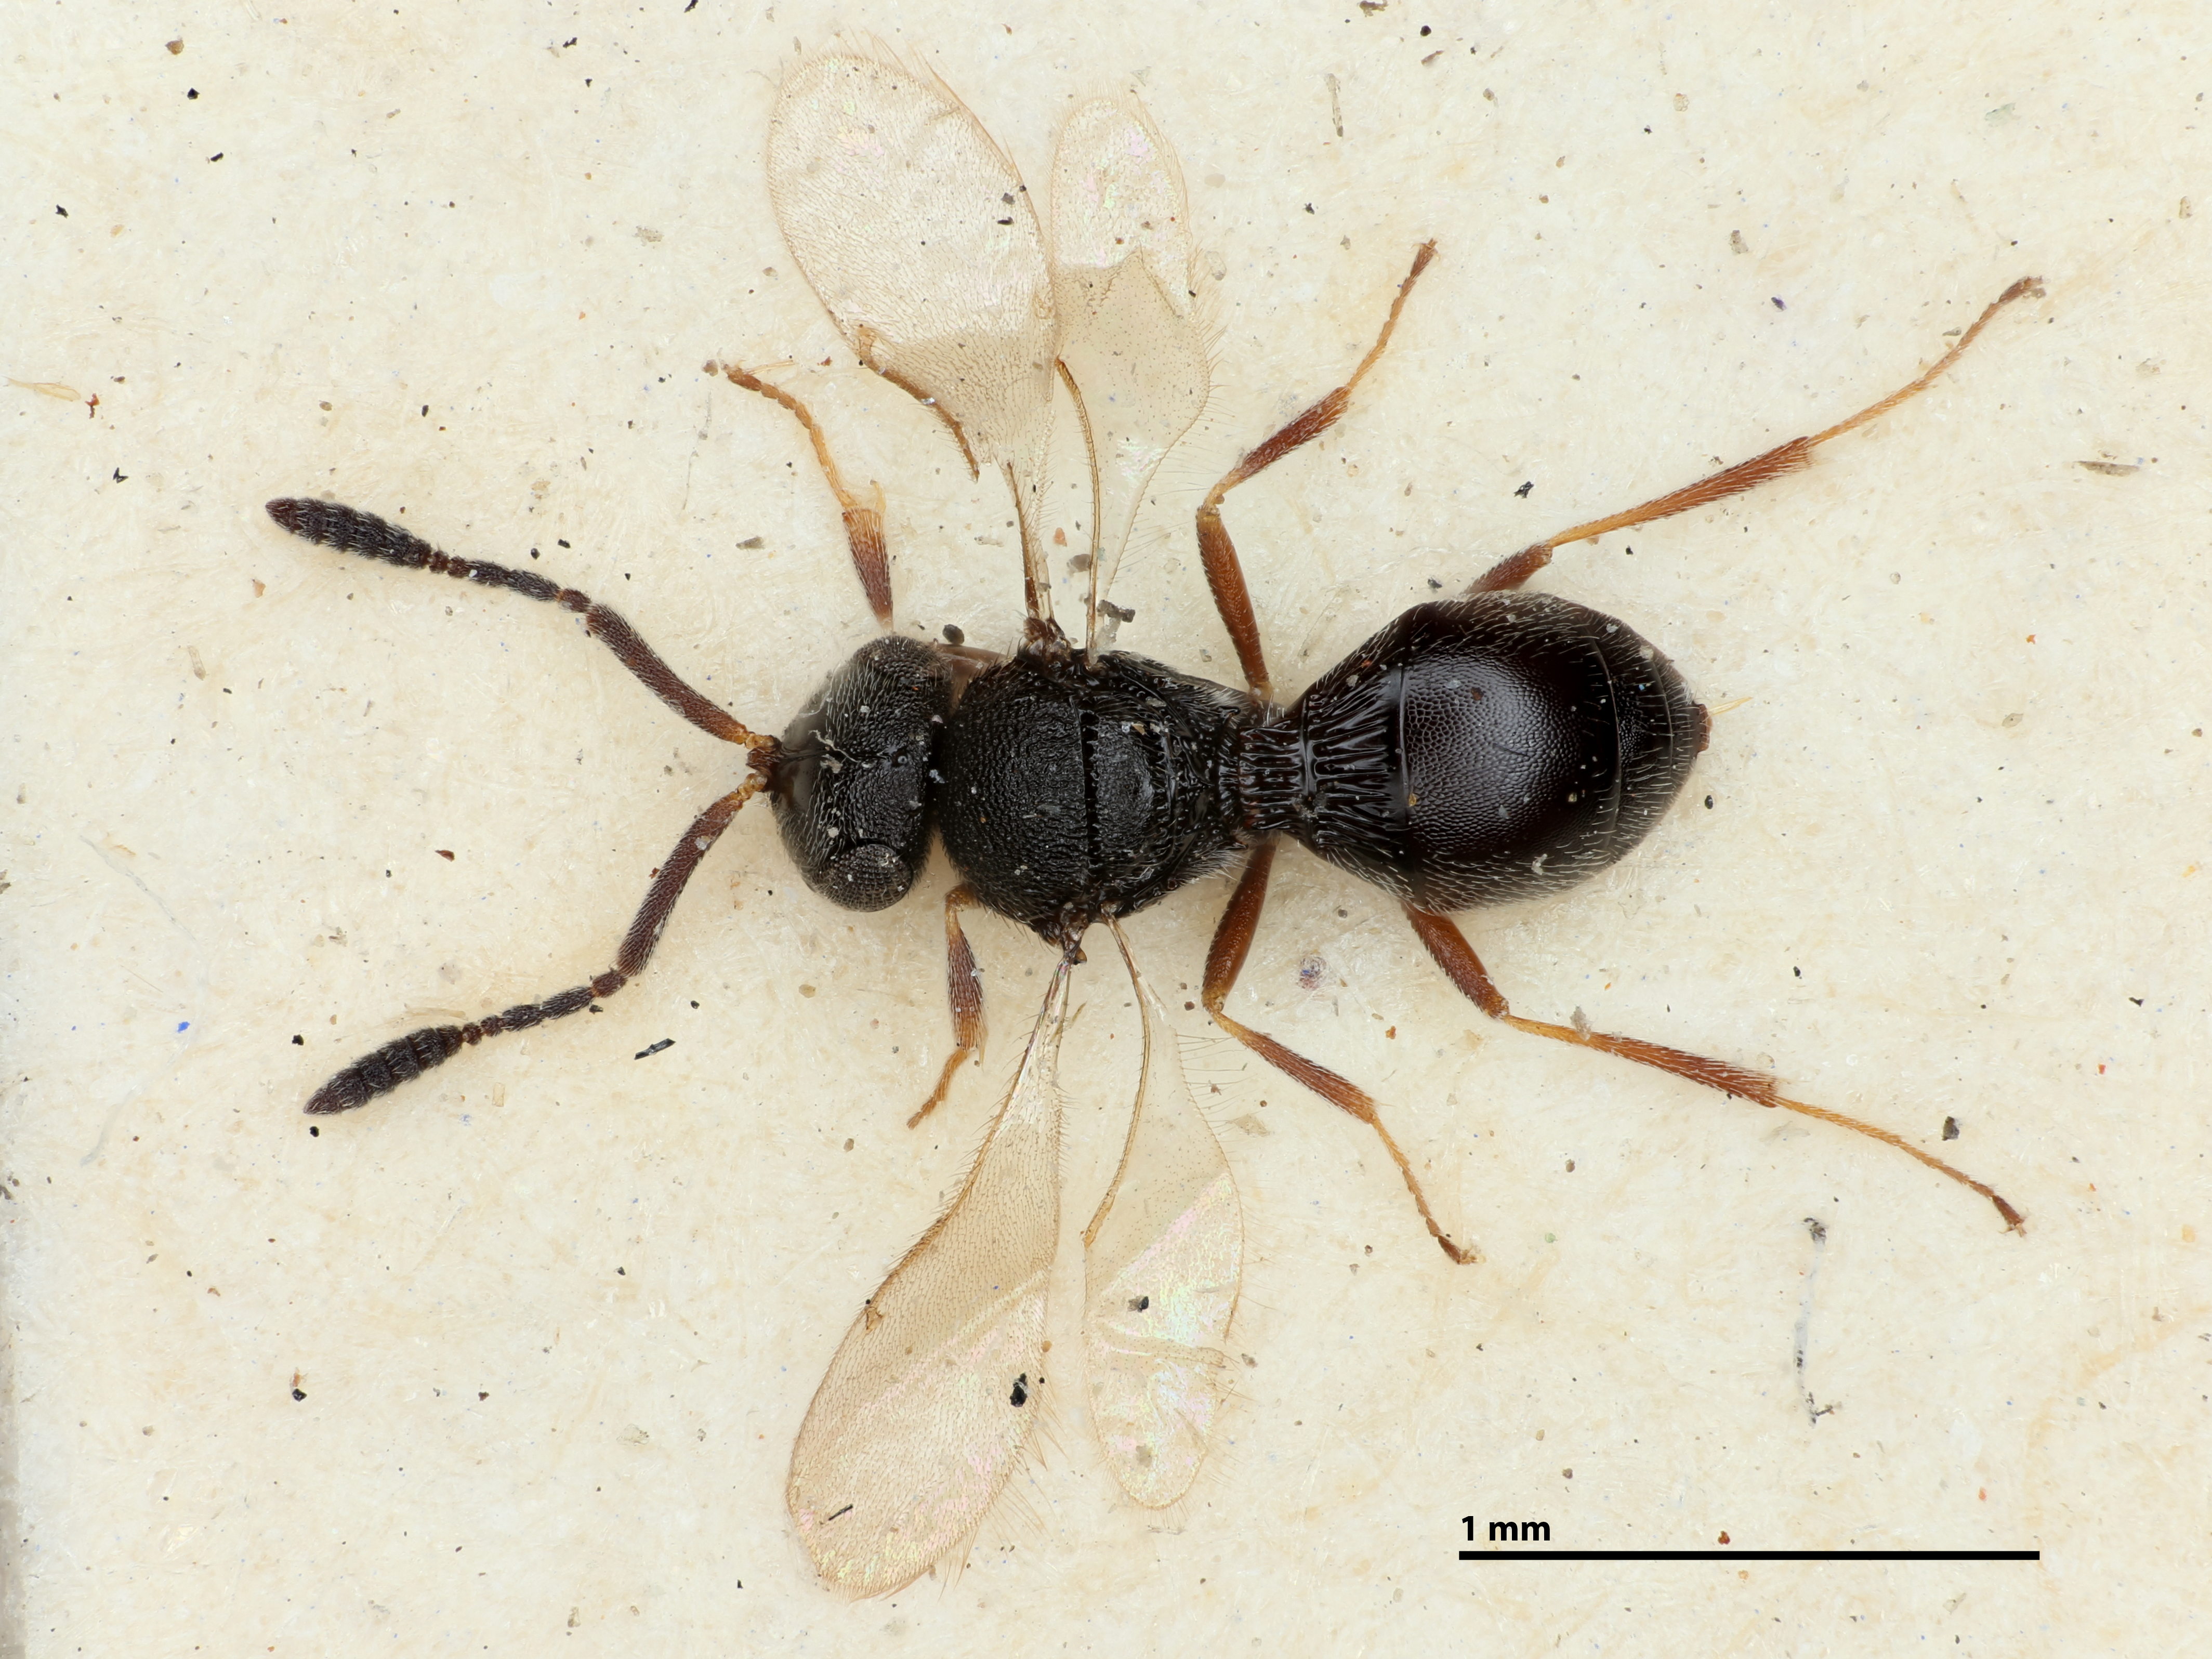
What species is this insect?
Trimorus nigricoxa
